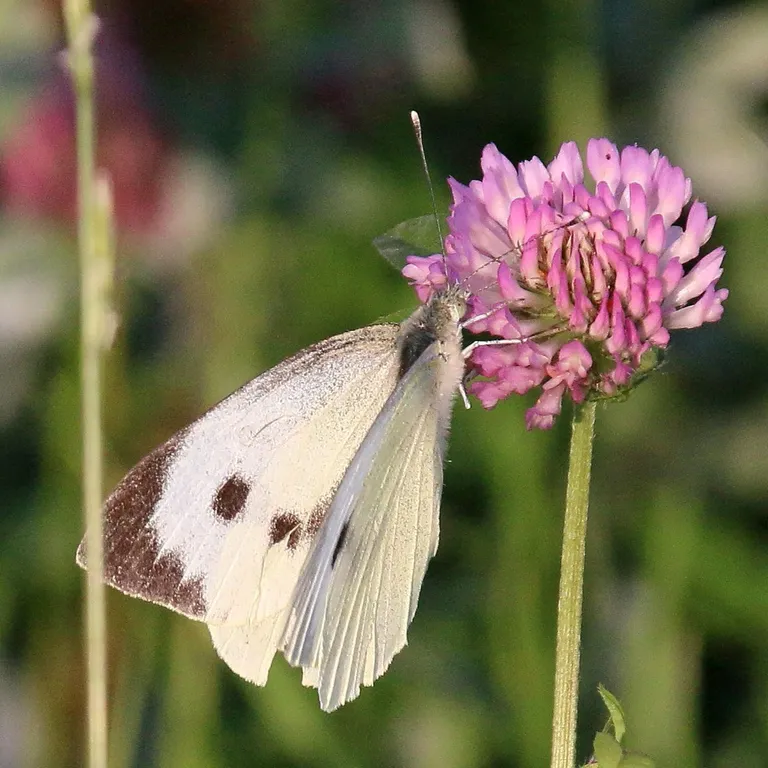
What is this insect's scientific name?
Pieris brassicae
